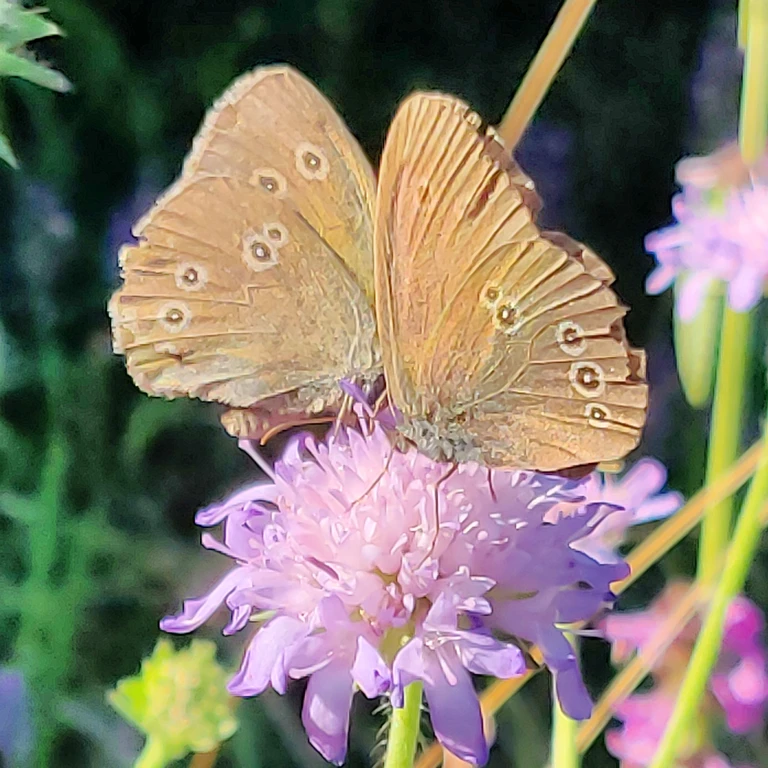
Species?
Aphantopus hyperantus
